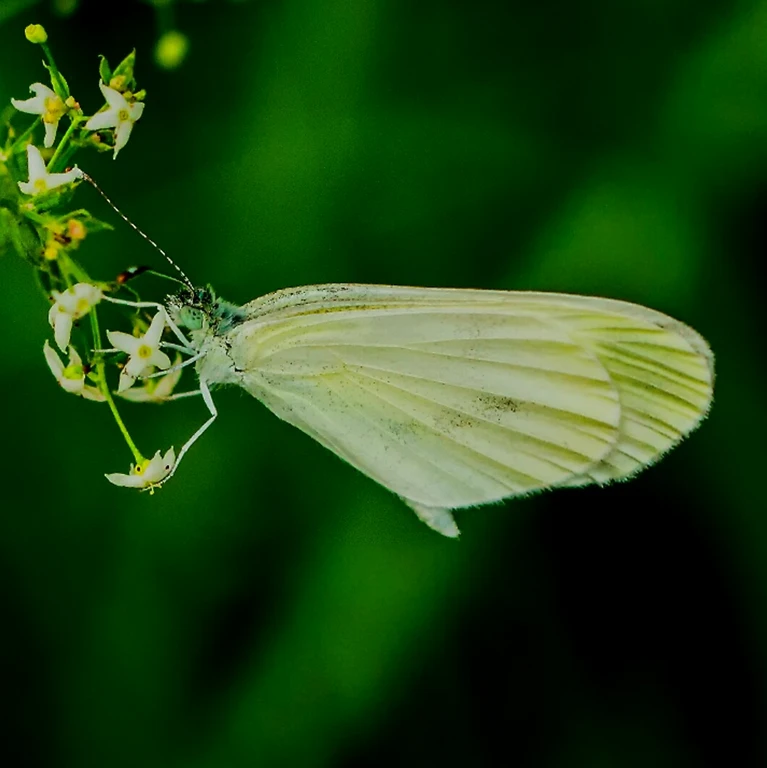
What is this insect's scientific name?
Leptidea sinapis/juvernica
